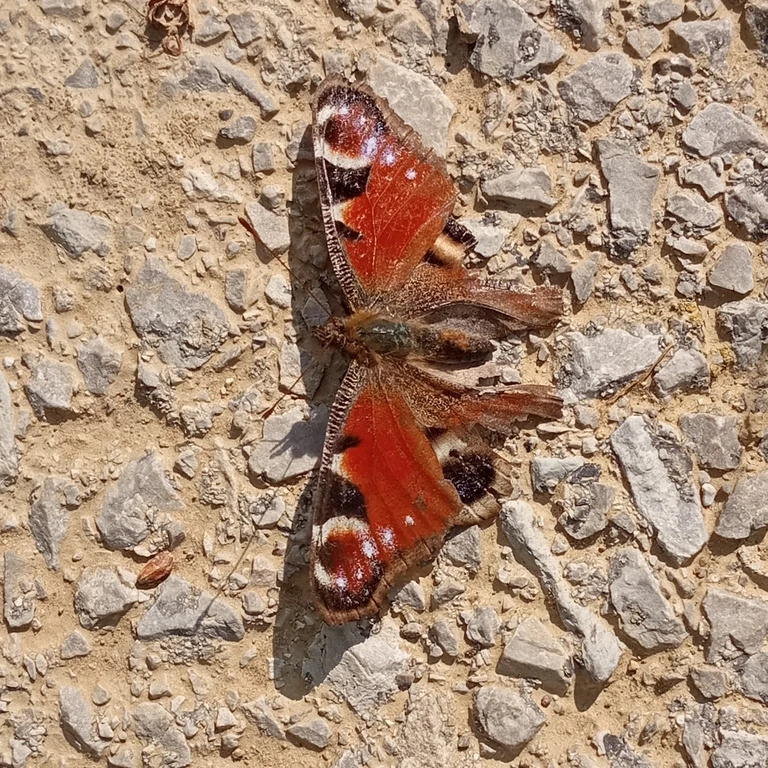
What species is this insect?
Aglais io
